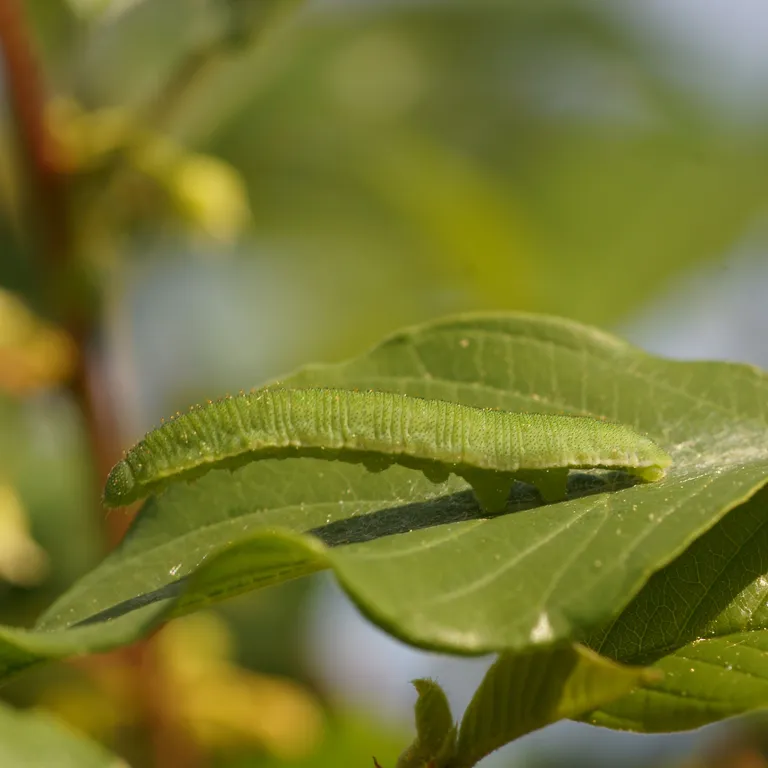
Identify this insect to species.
Gonepteryx rhamni
